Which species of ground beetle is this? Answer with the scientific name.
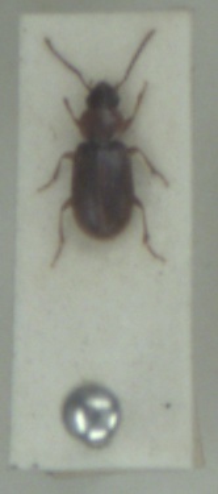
Acupalpus dubius
